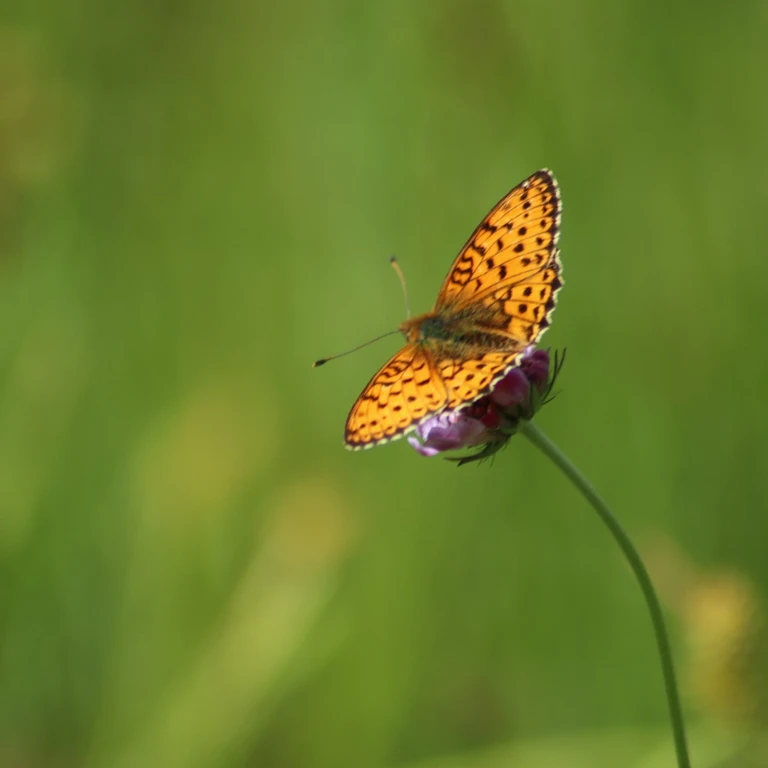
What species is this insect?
Brenthis ino
